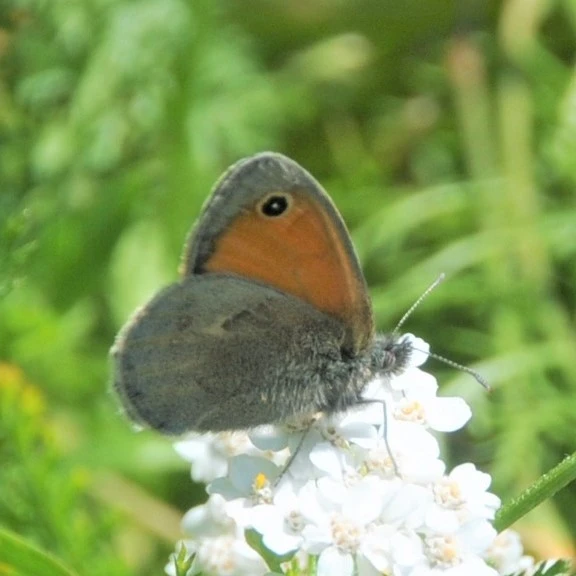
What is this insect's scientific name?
Coenonympha pamphilus
